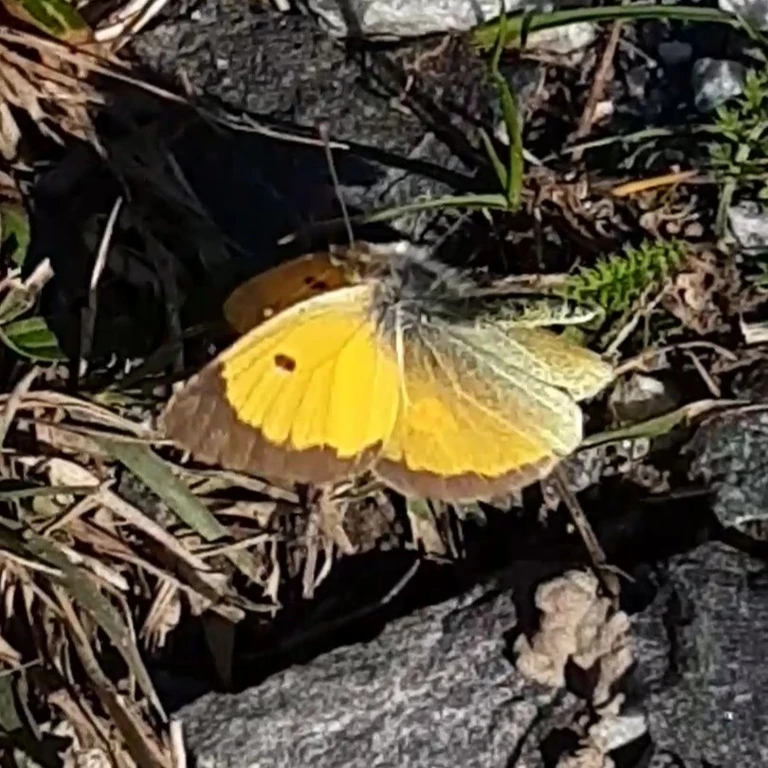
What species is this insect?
Colias croceus
